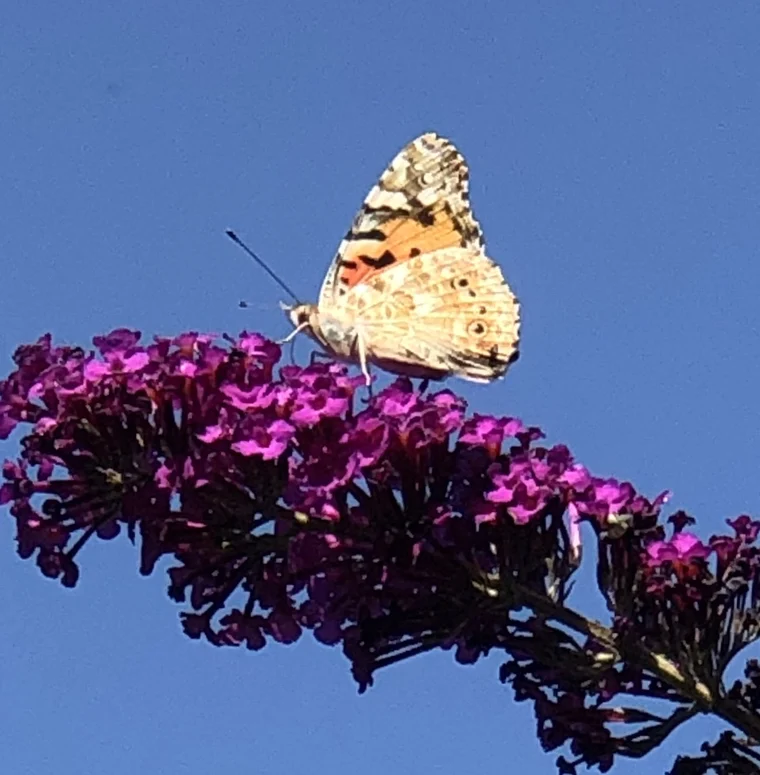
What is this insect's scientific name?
Vanessa cardui
